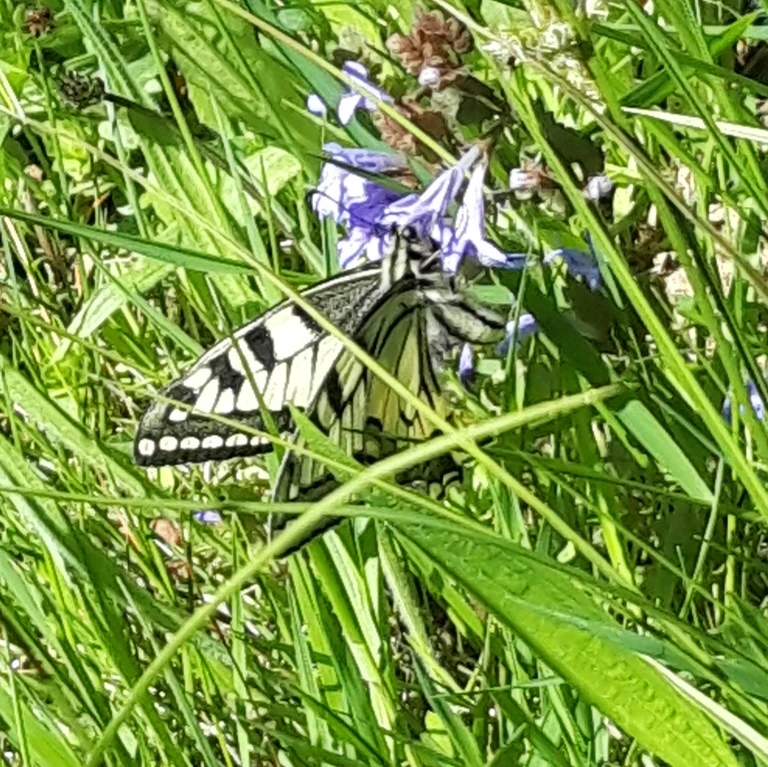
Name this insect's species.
Papilio machaon
